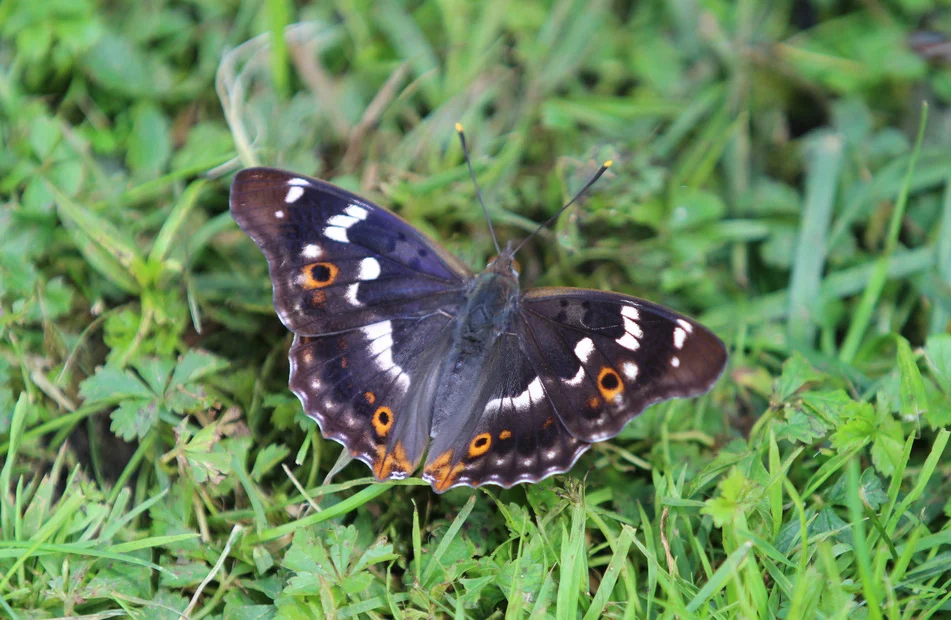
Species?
Apatura ilia
